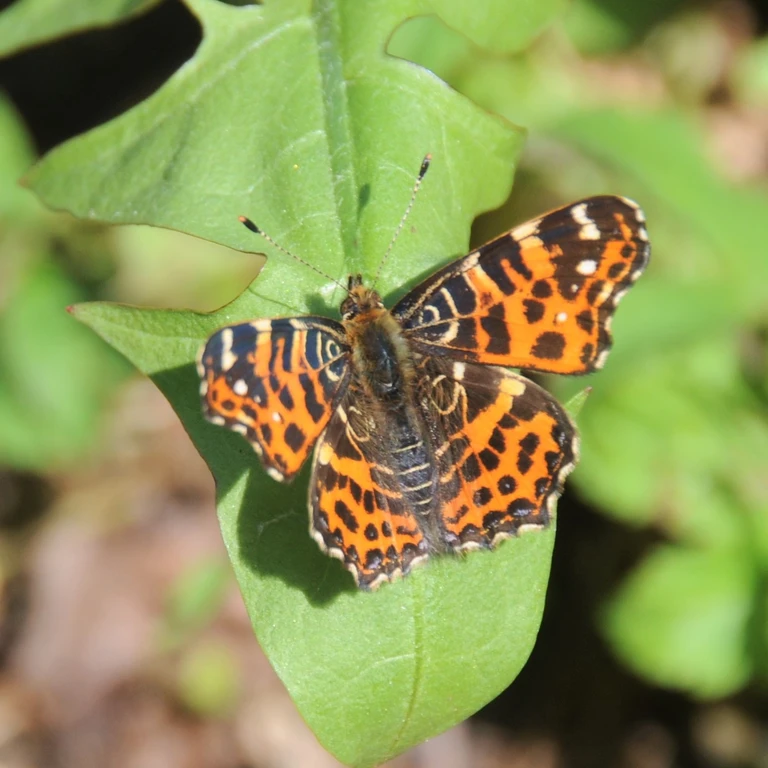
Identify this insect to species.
Araschnia levana
